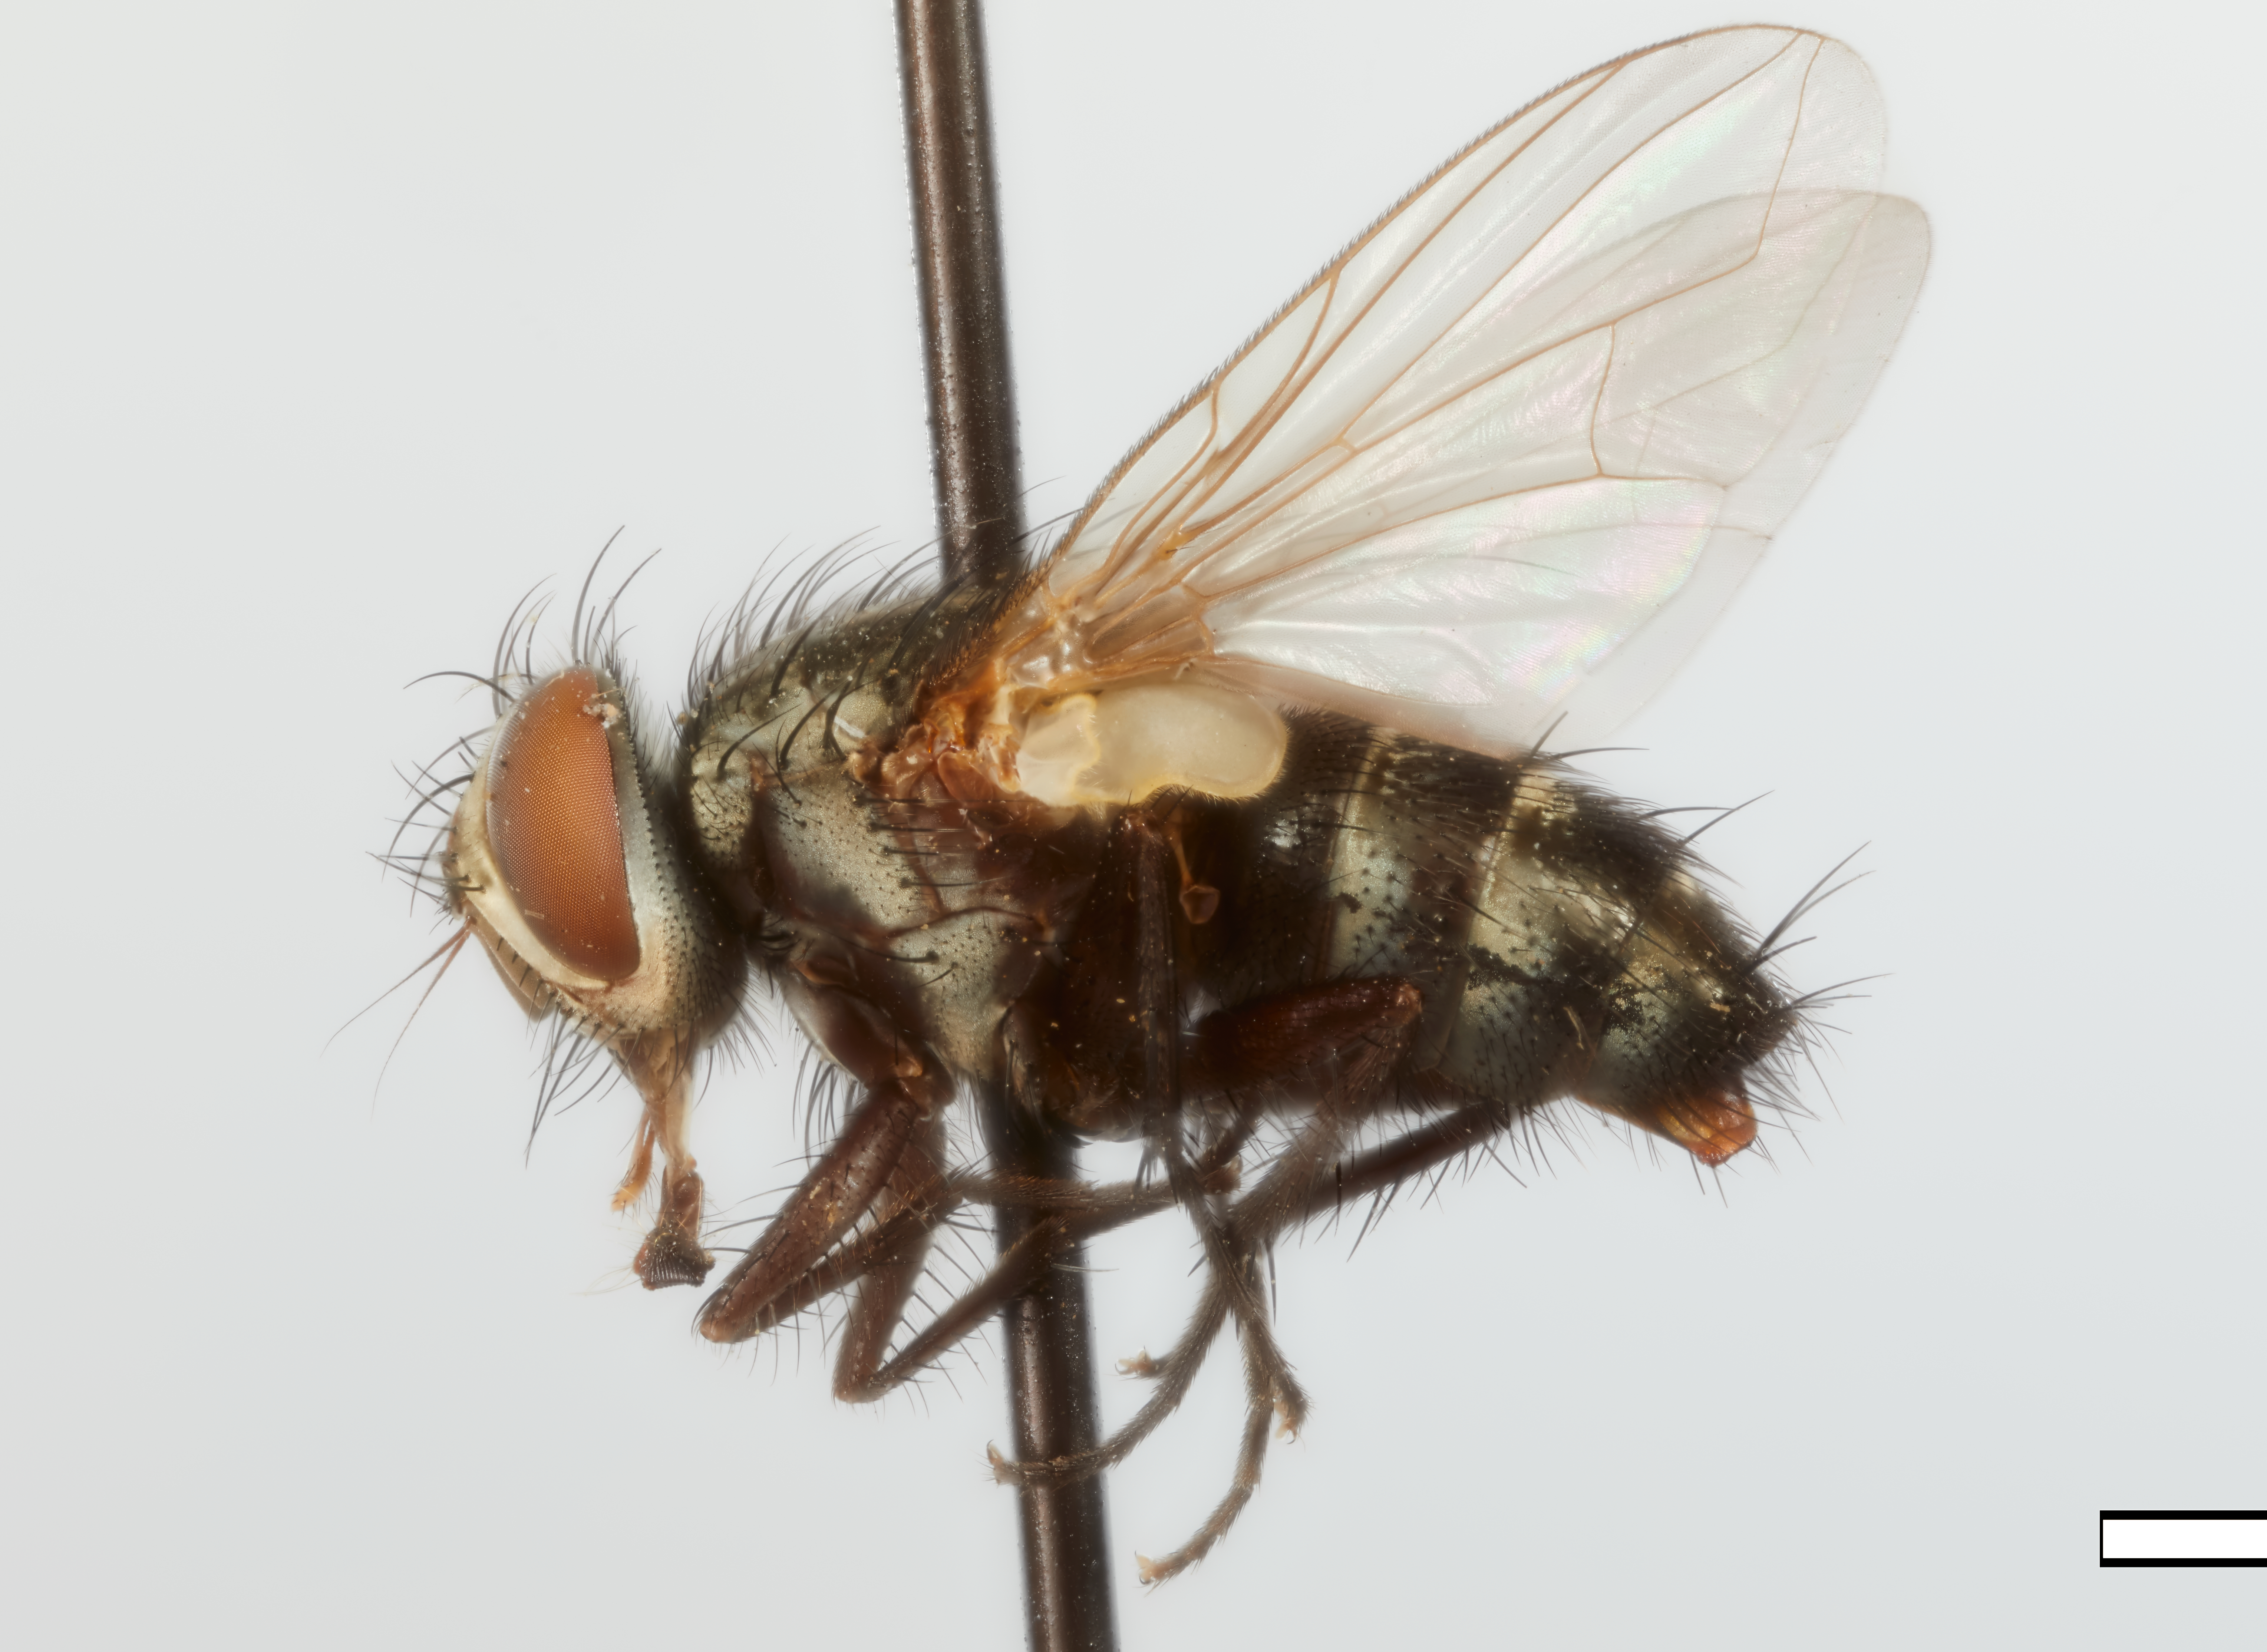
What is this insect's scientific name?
Austrolydella assimilis
